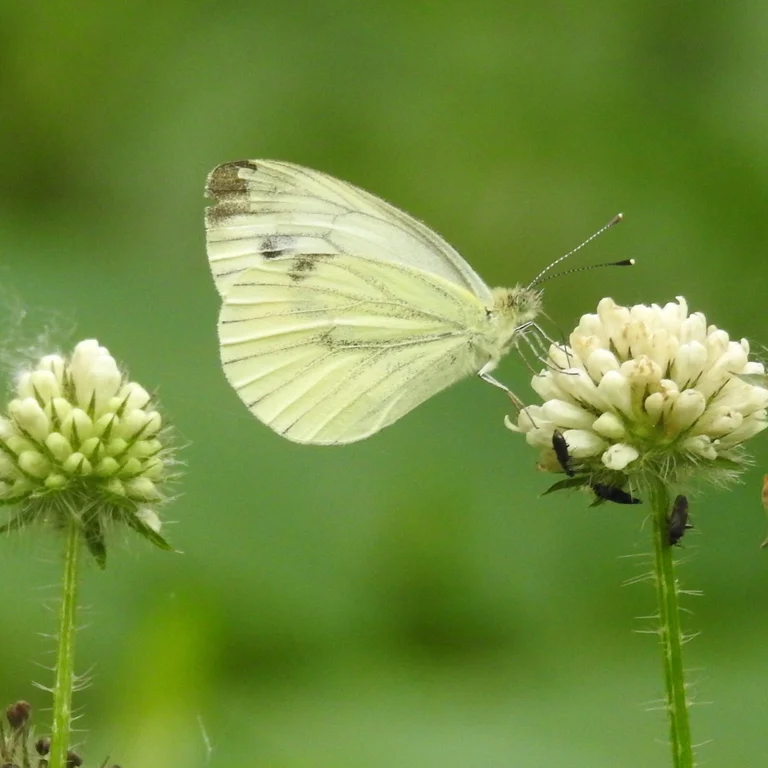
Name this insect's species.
Pieris napi
